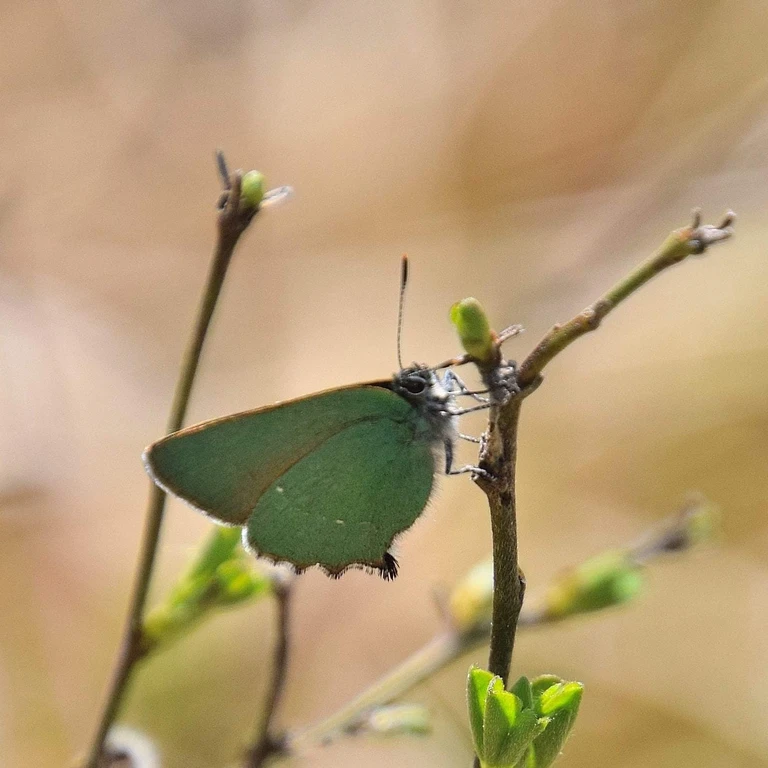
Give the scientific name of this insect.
Callophrys rubi
